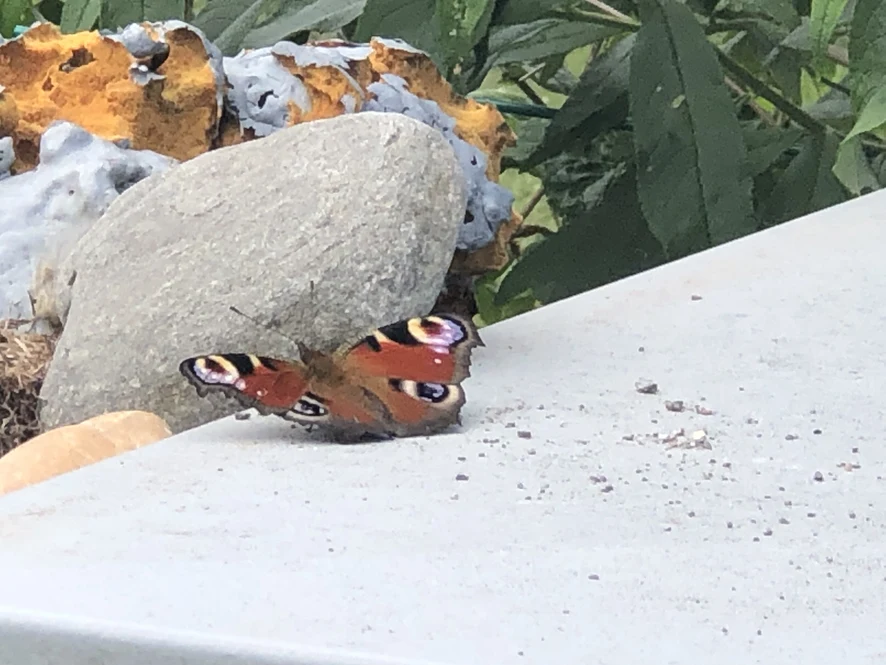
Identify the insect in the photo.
Aglais io
